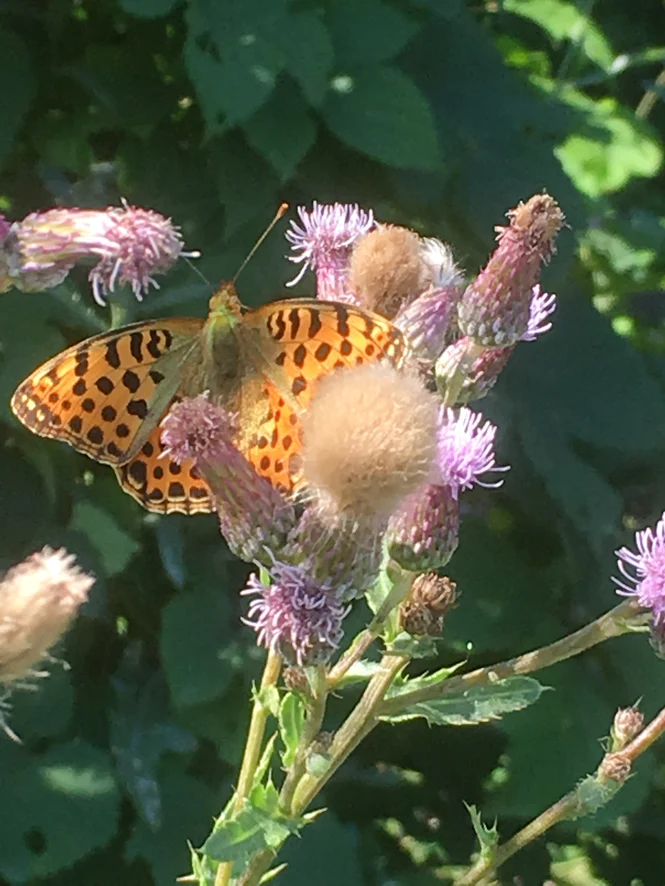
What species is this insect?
Issoria lathonia
